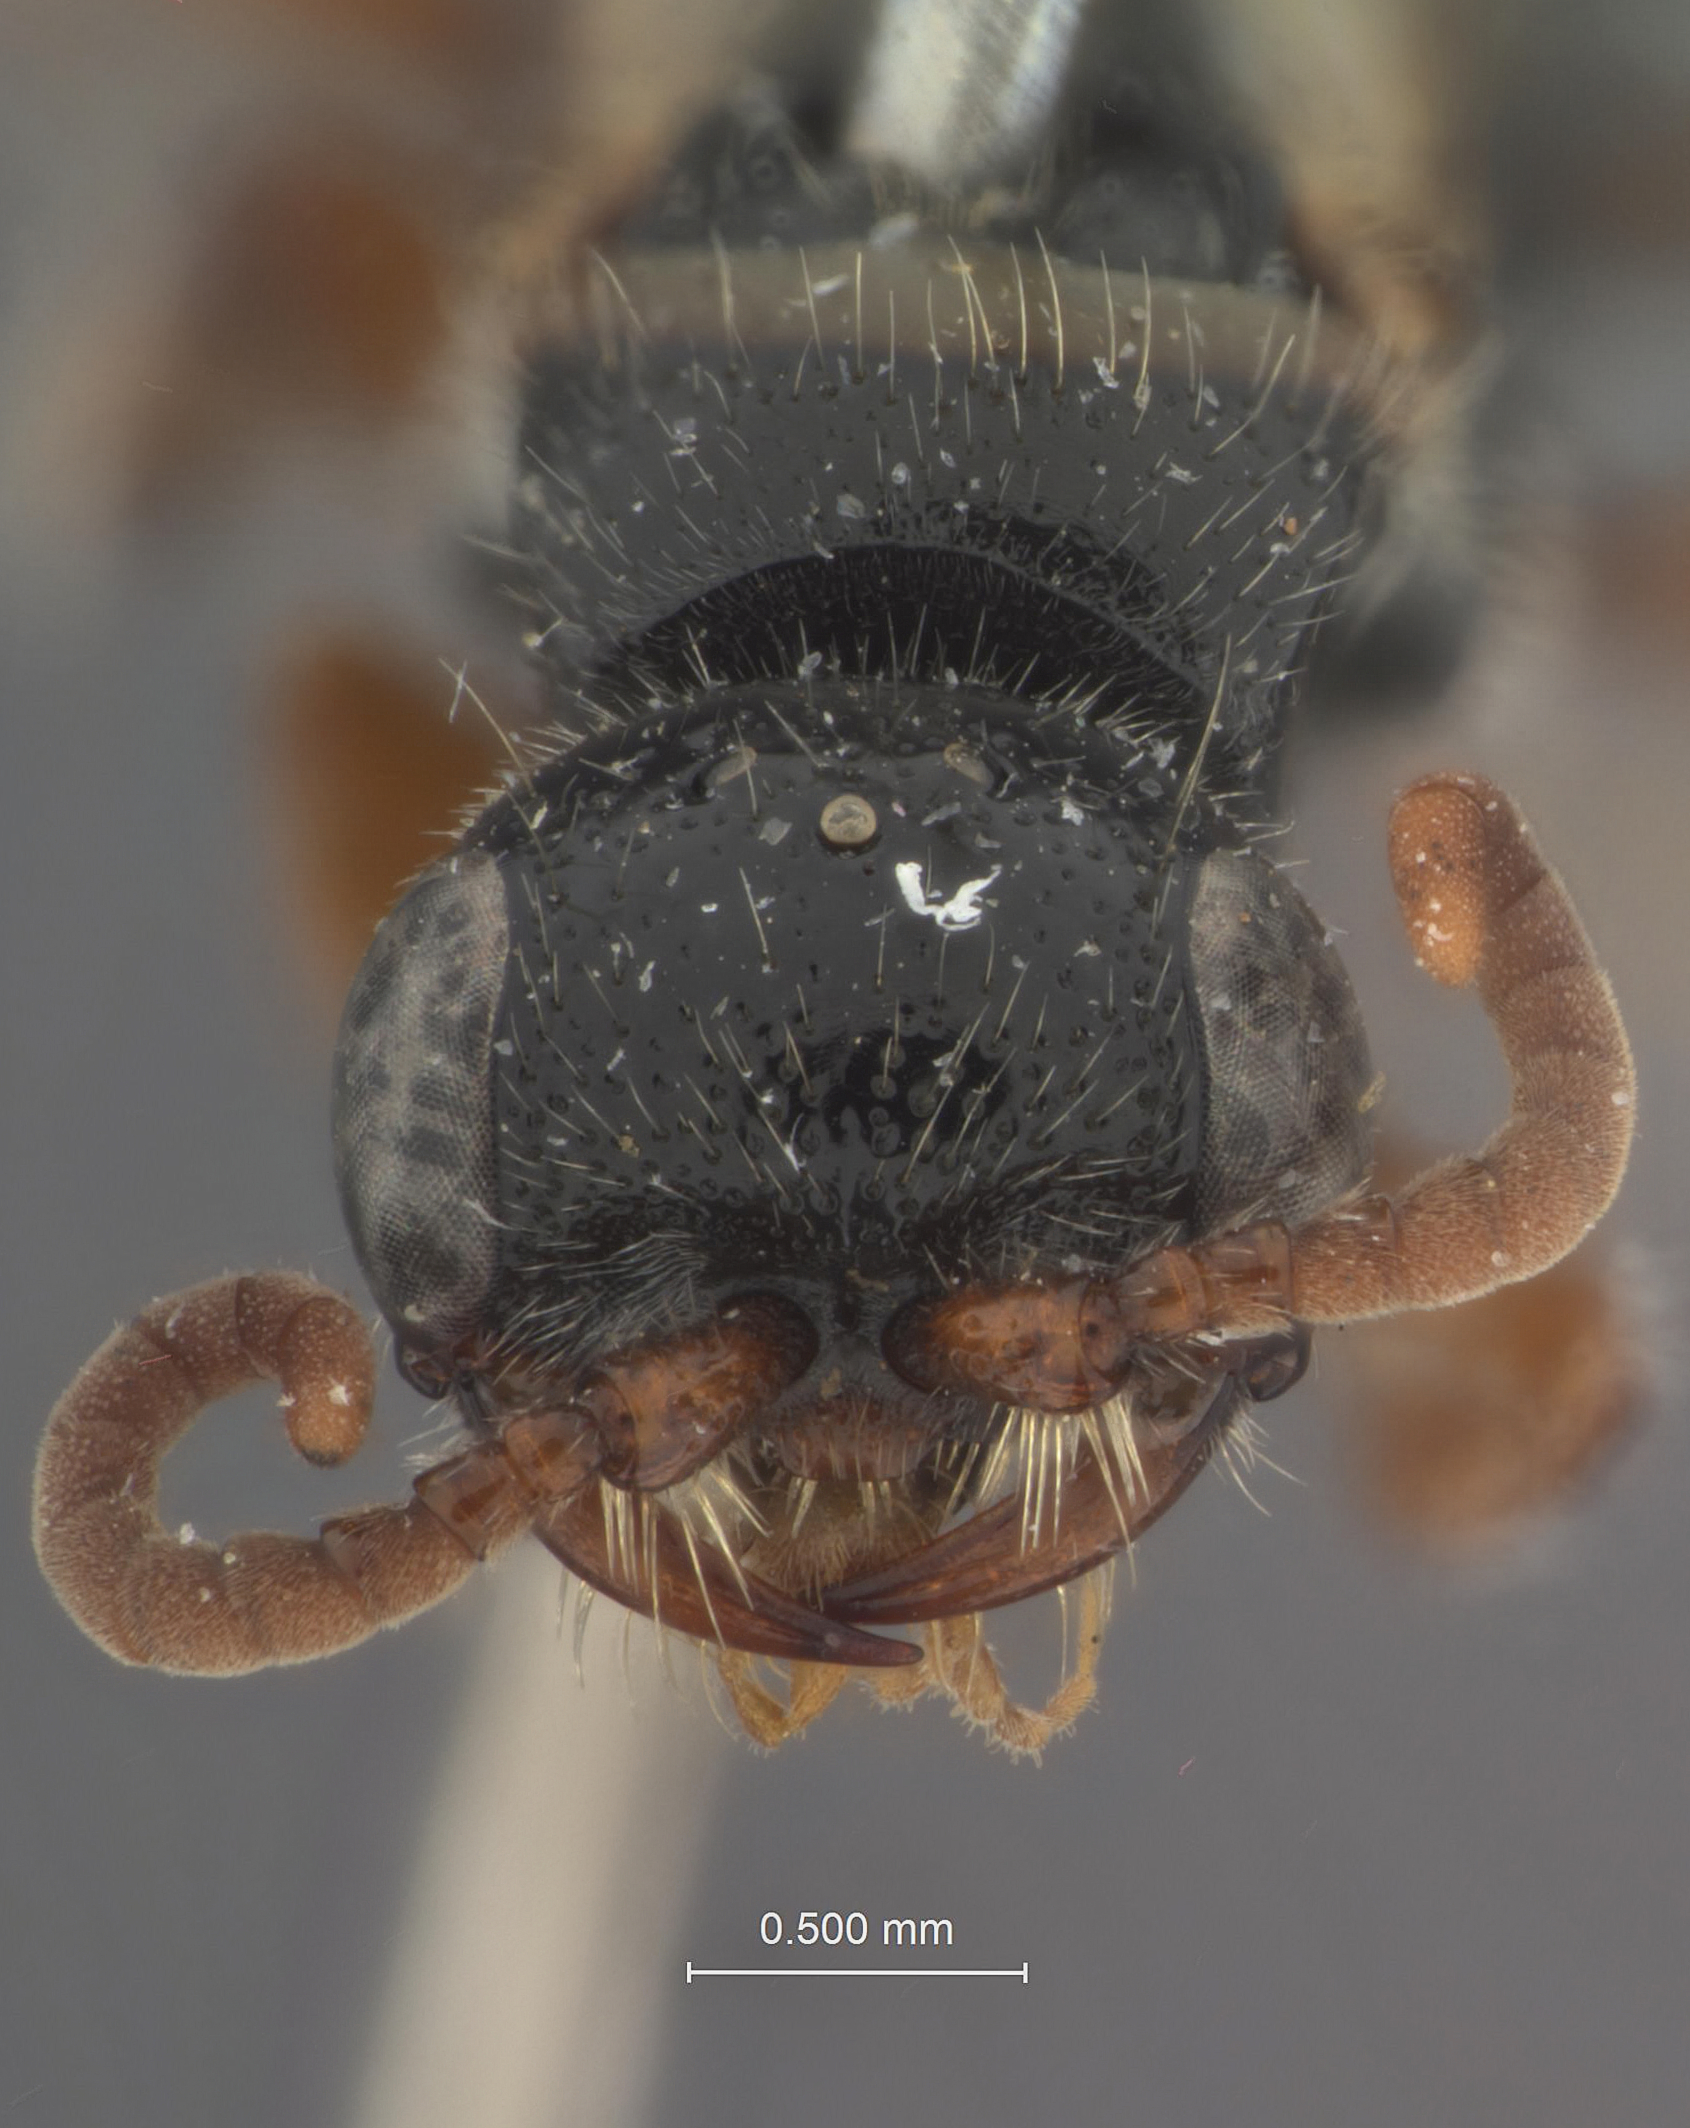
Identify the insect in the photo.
Tiphia kurczewskii
